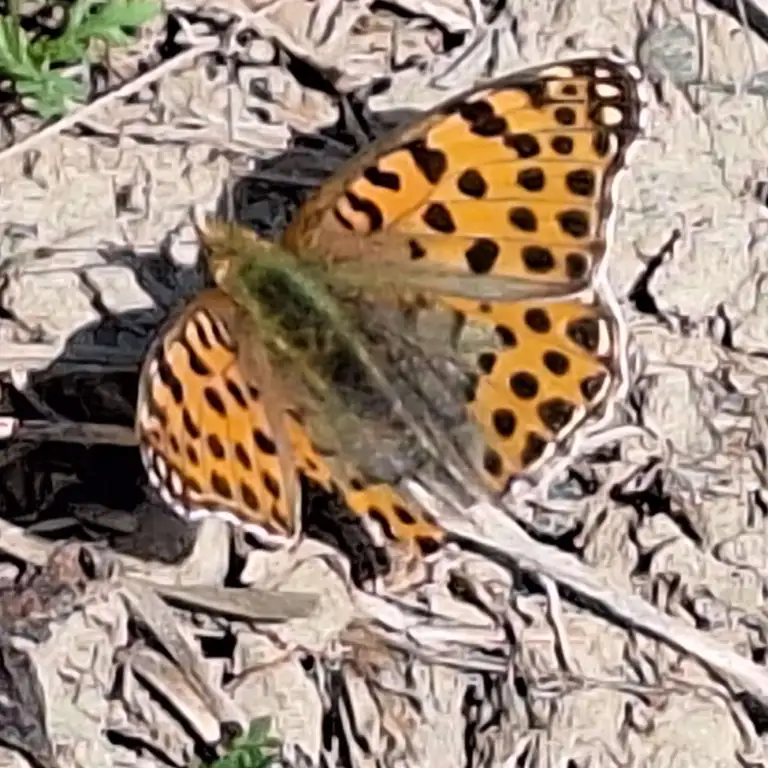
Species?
Issoria lathonia
